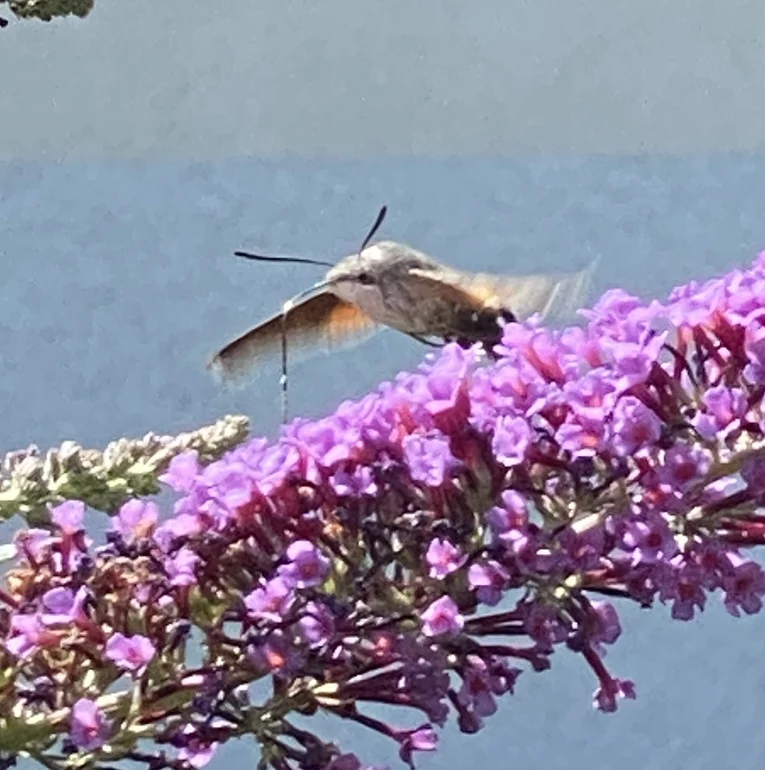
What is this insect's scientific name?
Macroglossum stellatarum
